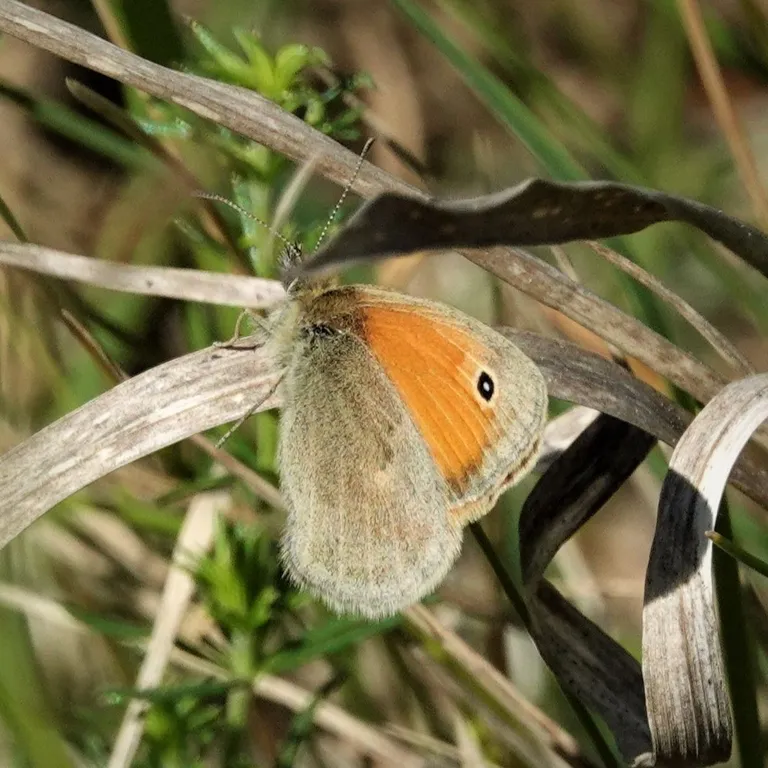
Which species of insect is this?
Coenonympha pamphilus
